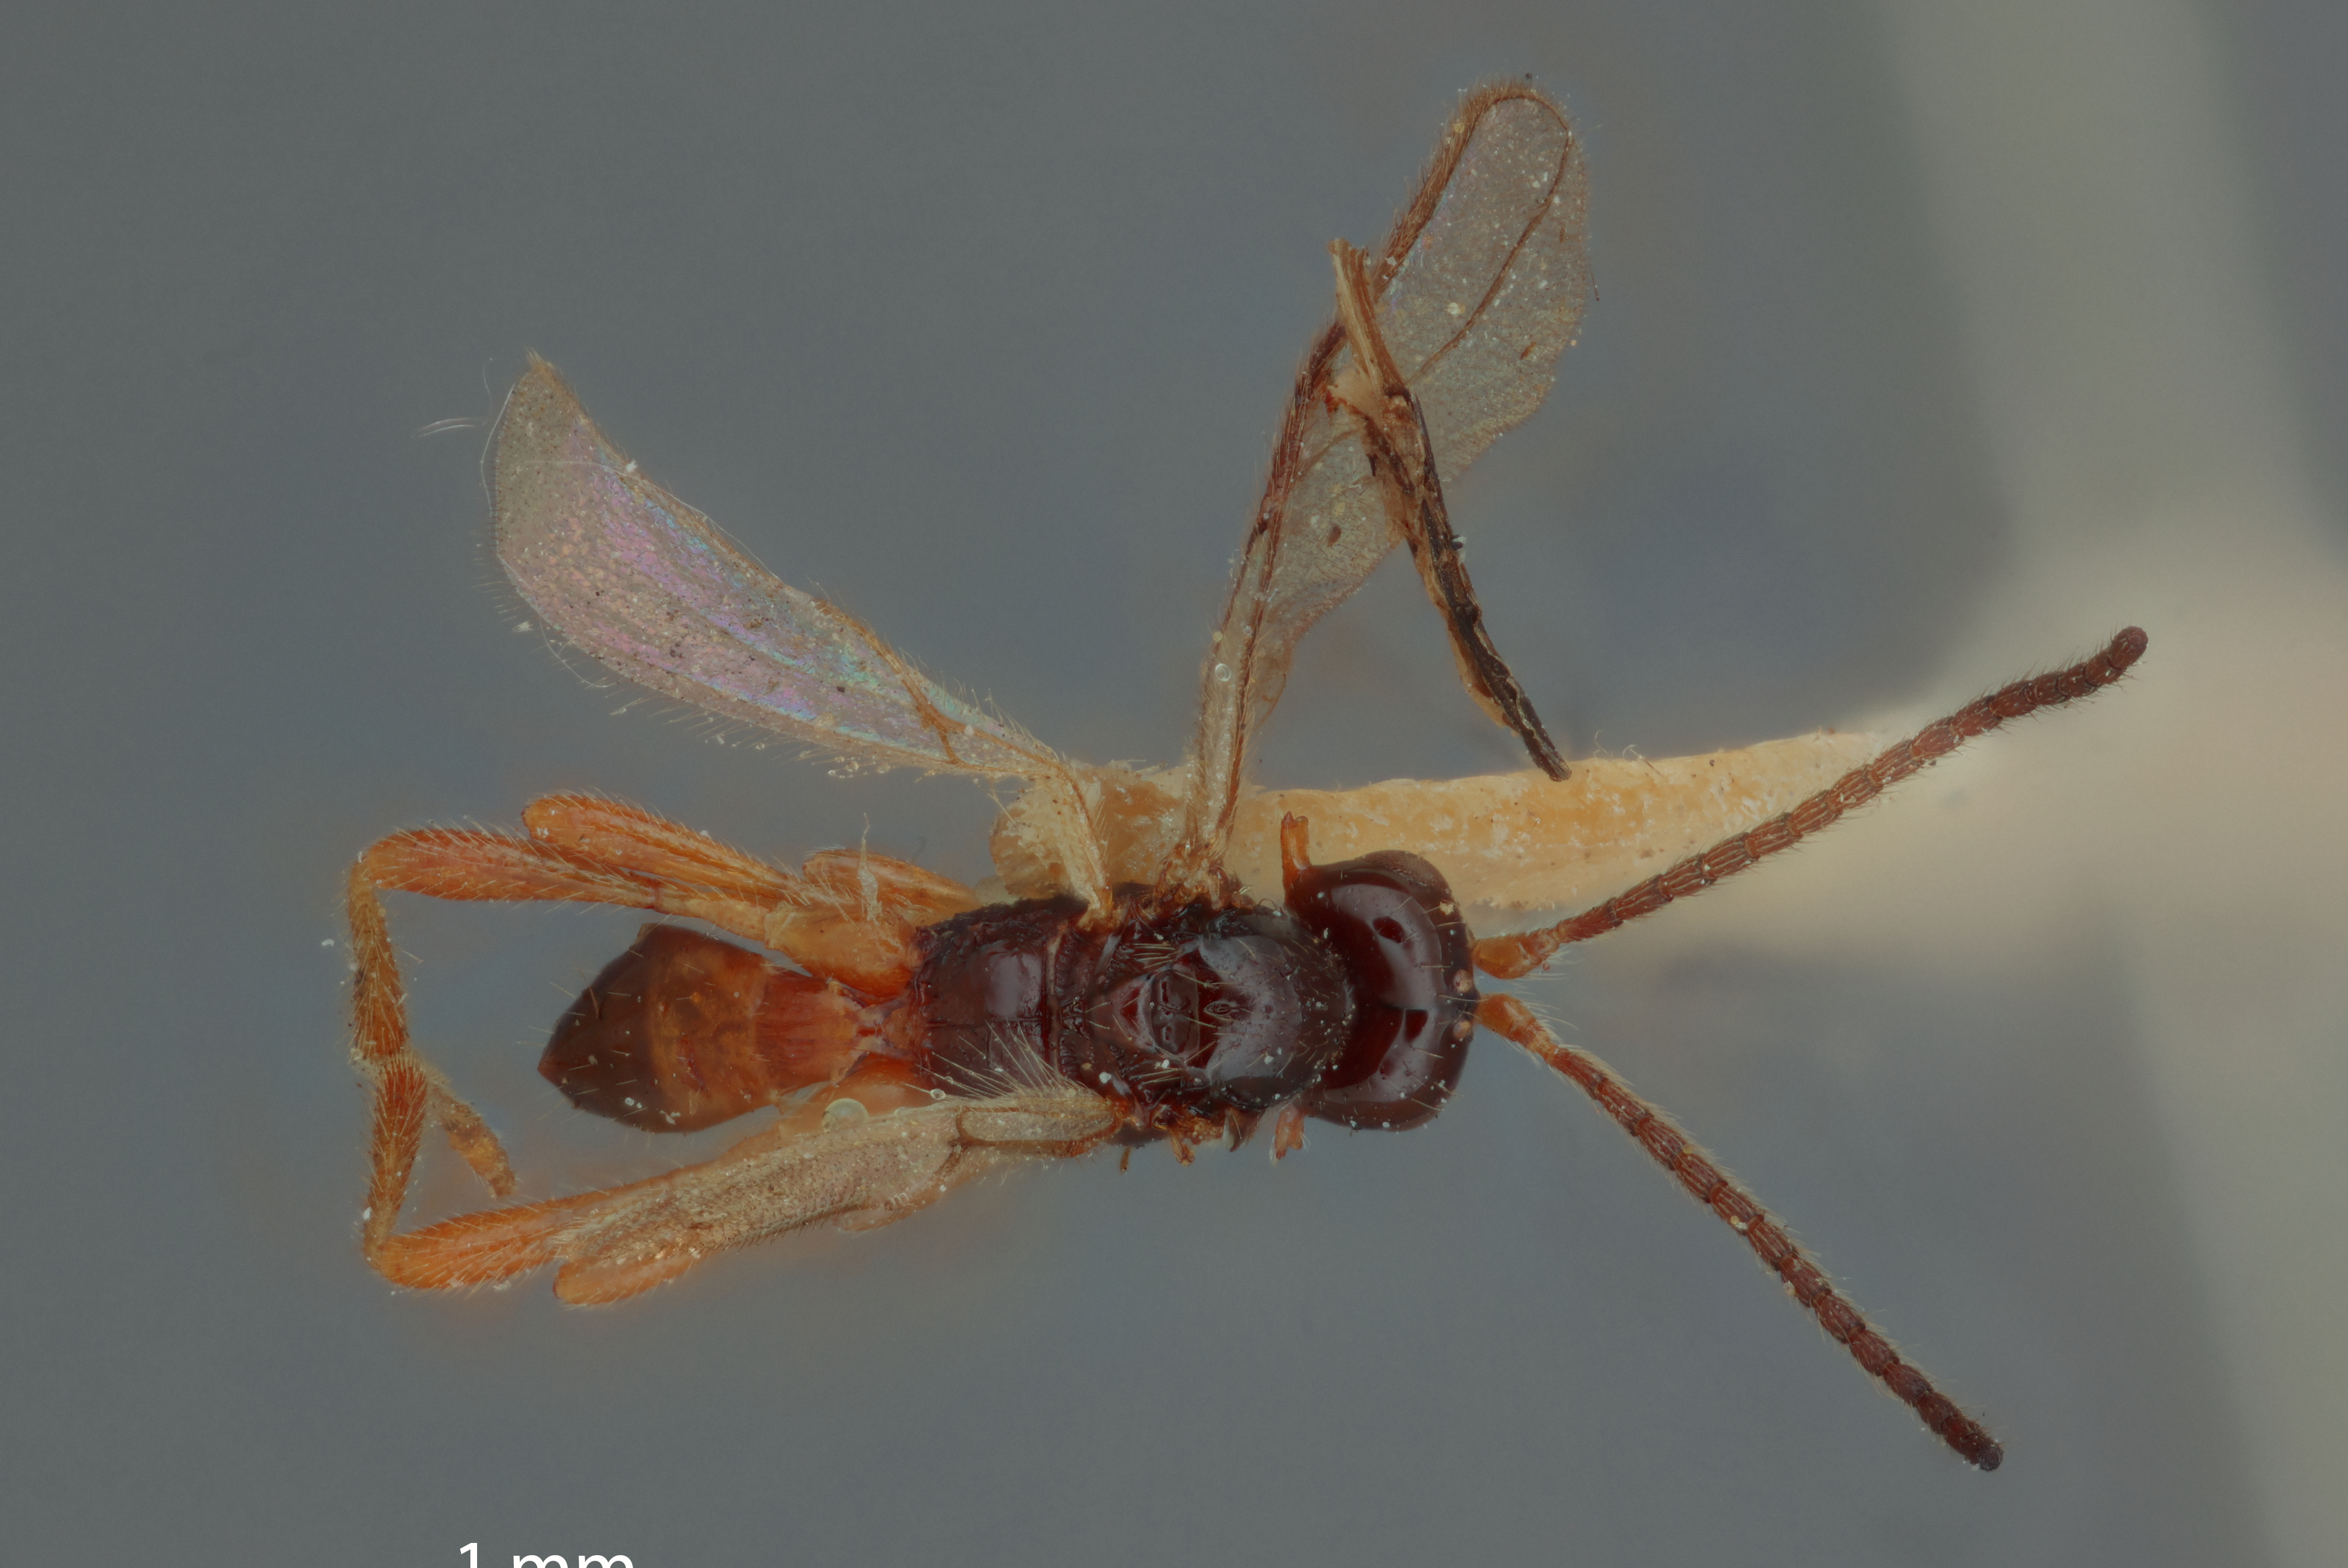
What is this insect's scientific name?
Aspilota supramedia
